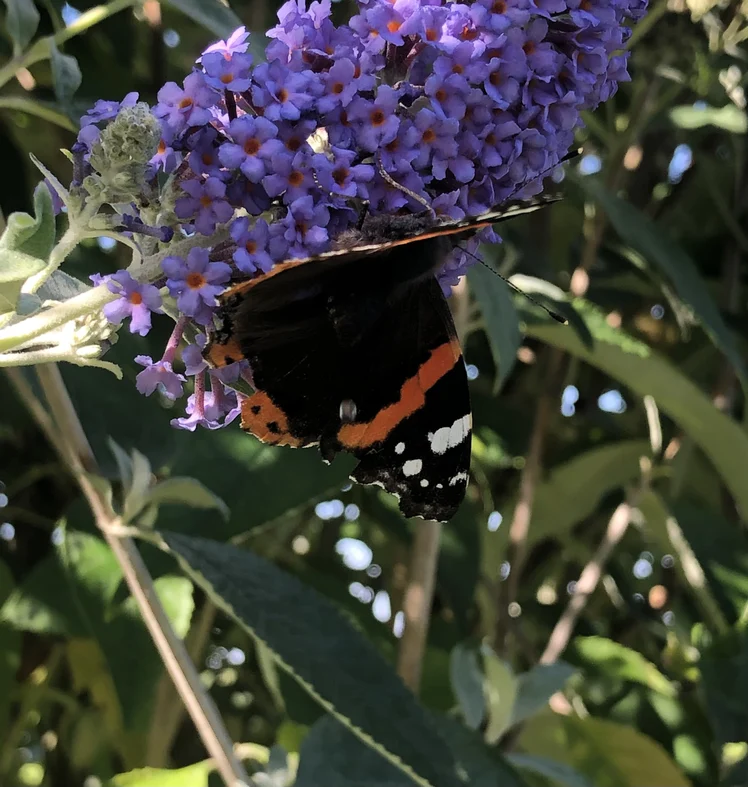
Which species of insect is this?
Vanessa atalanta
